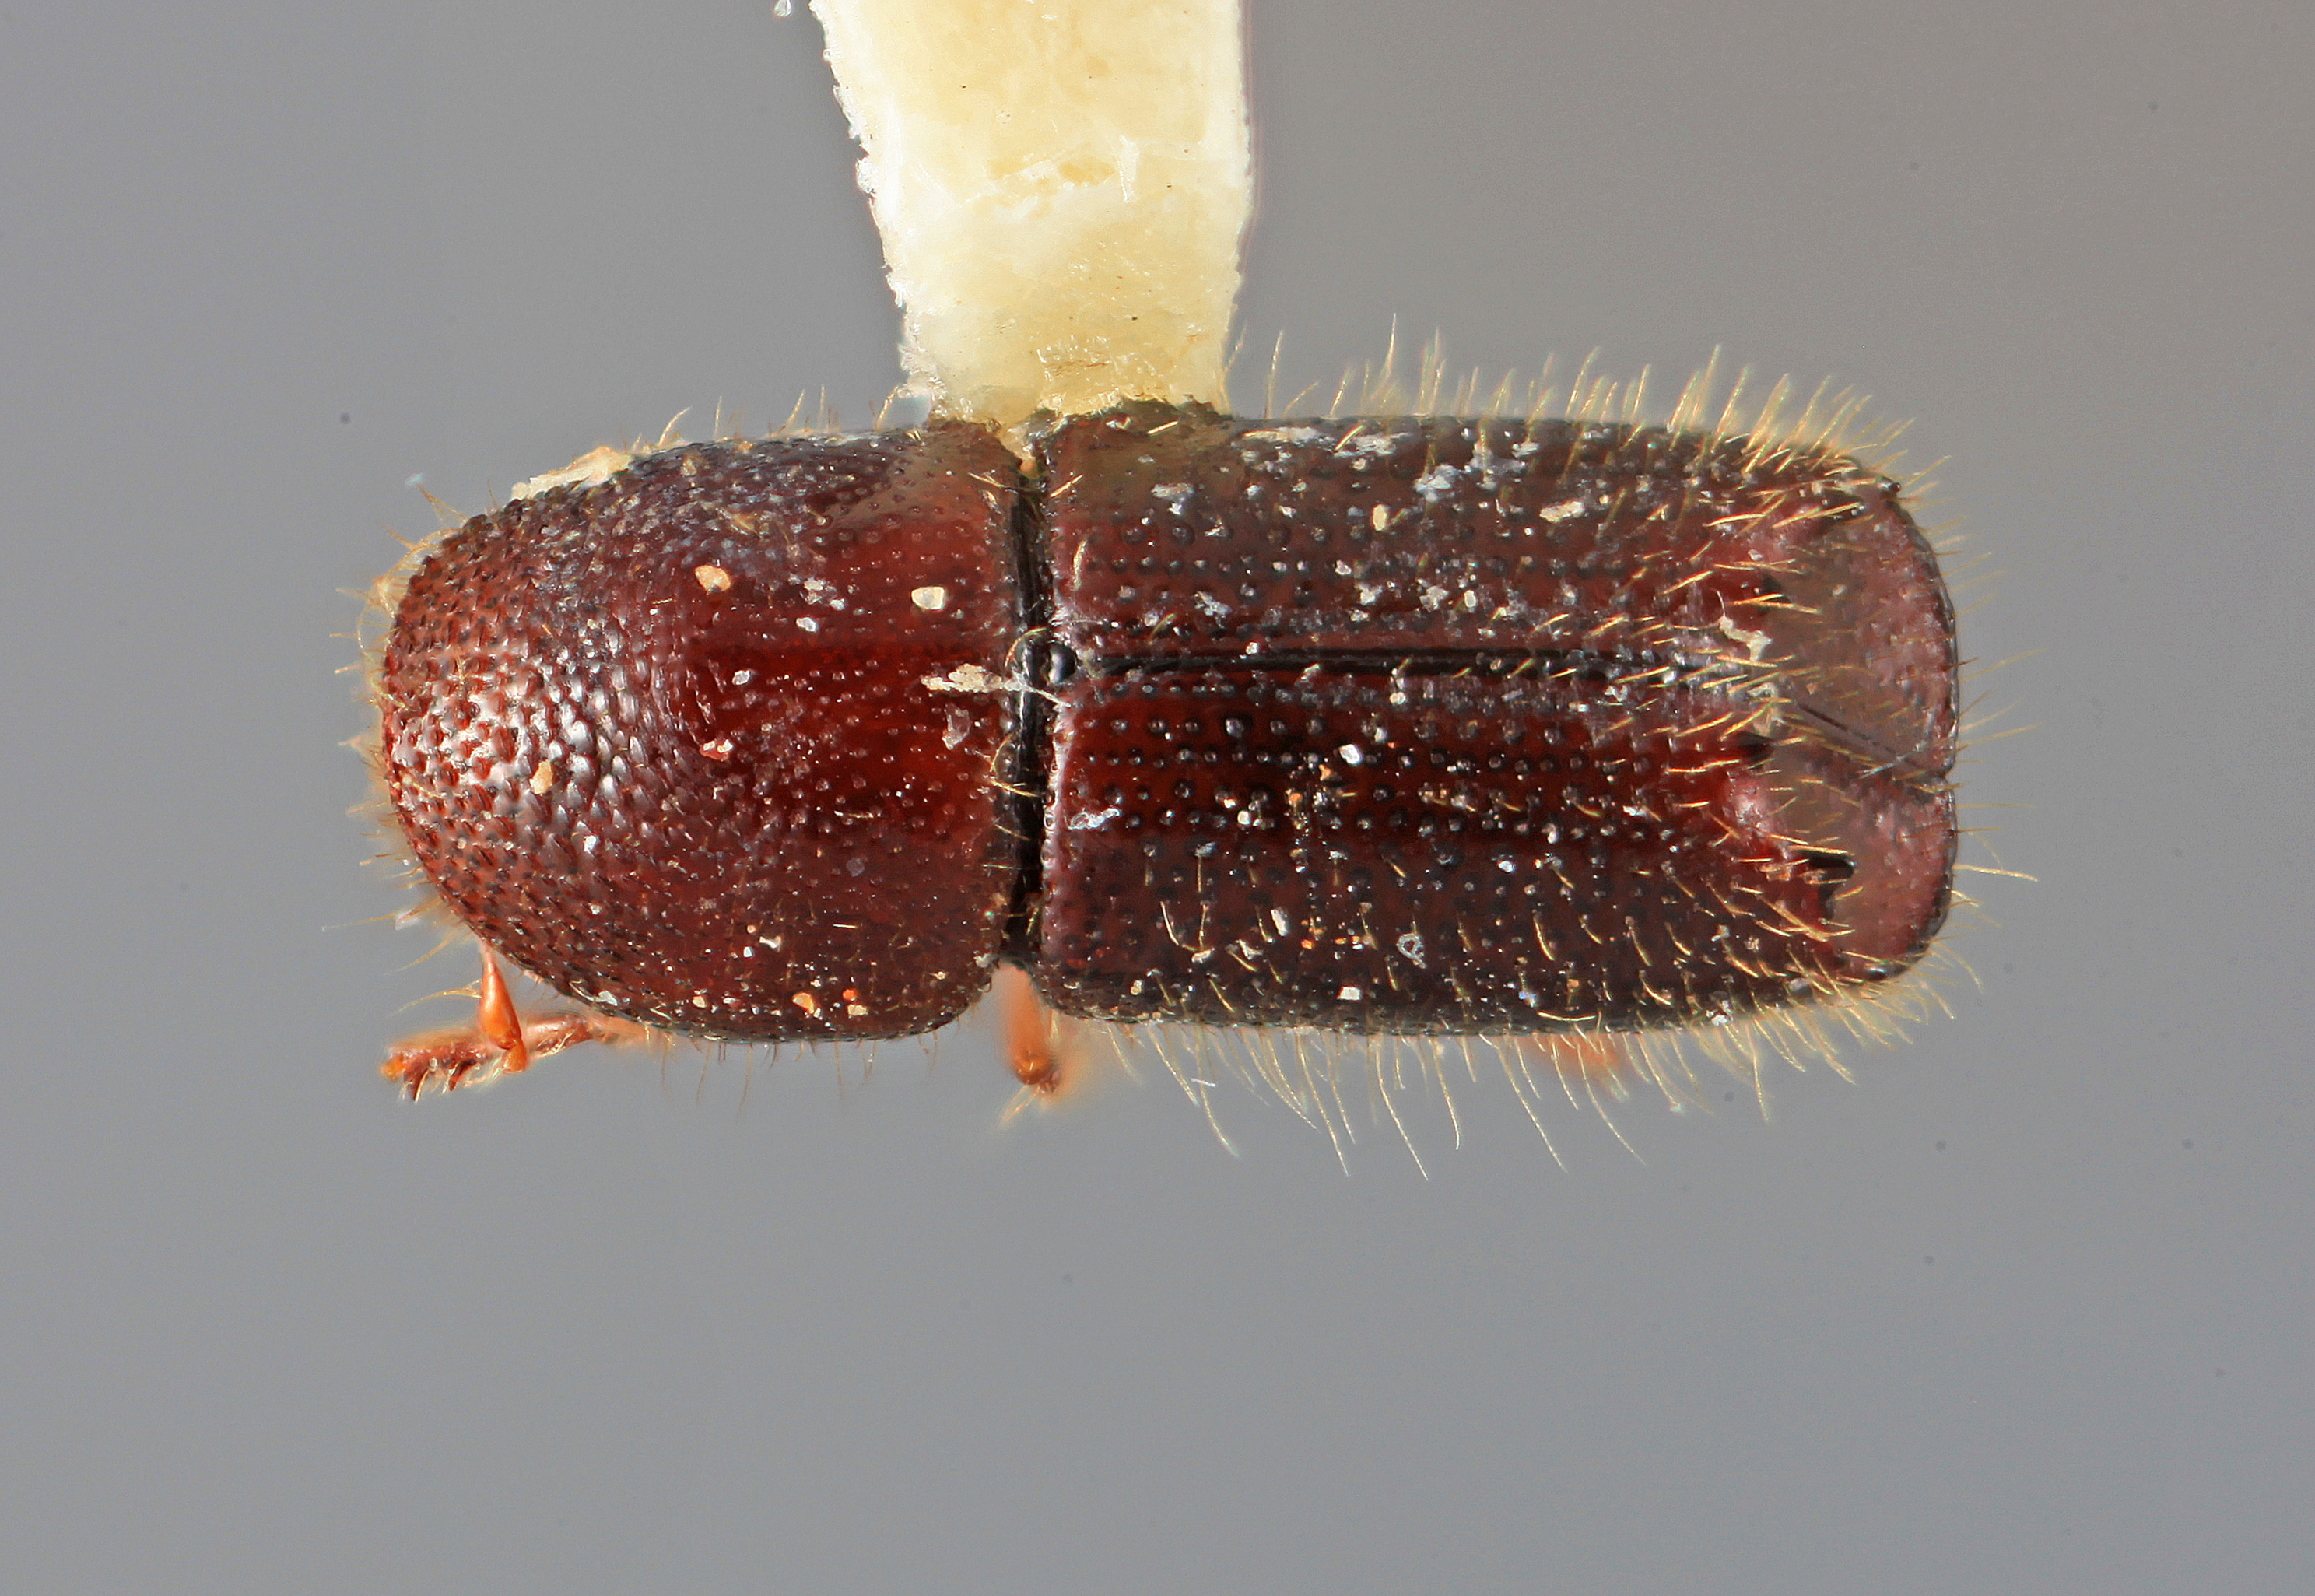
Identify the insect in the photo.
Mimips fortis
